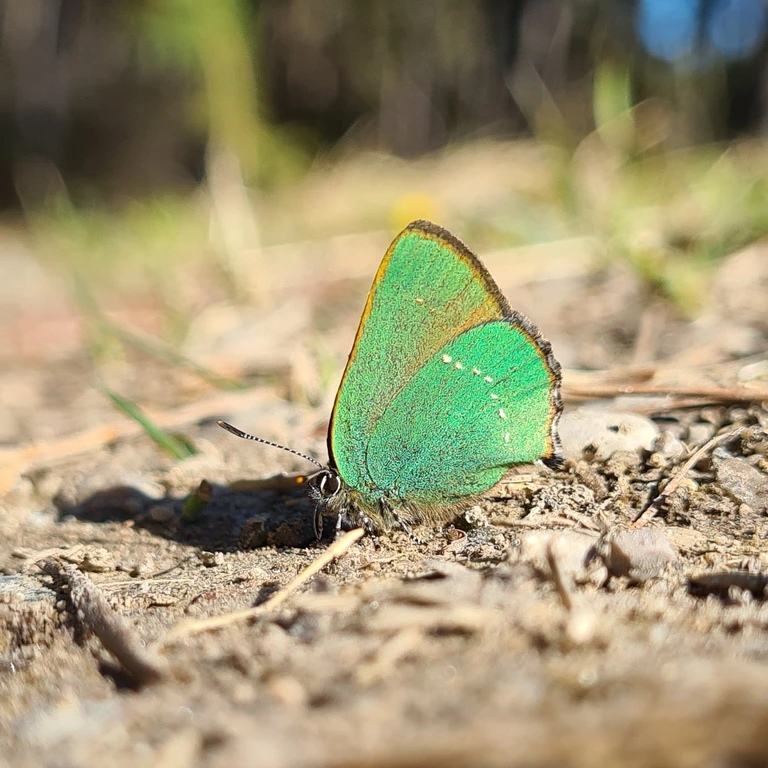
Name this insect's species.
Callophrys rubi
